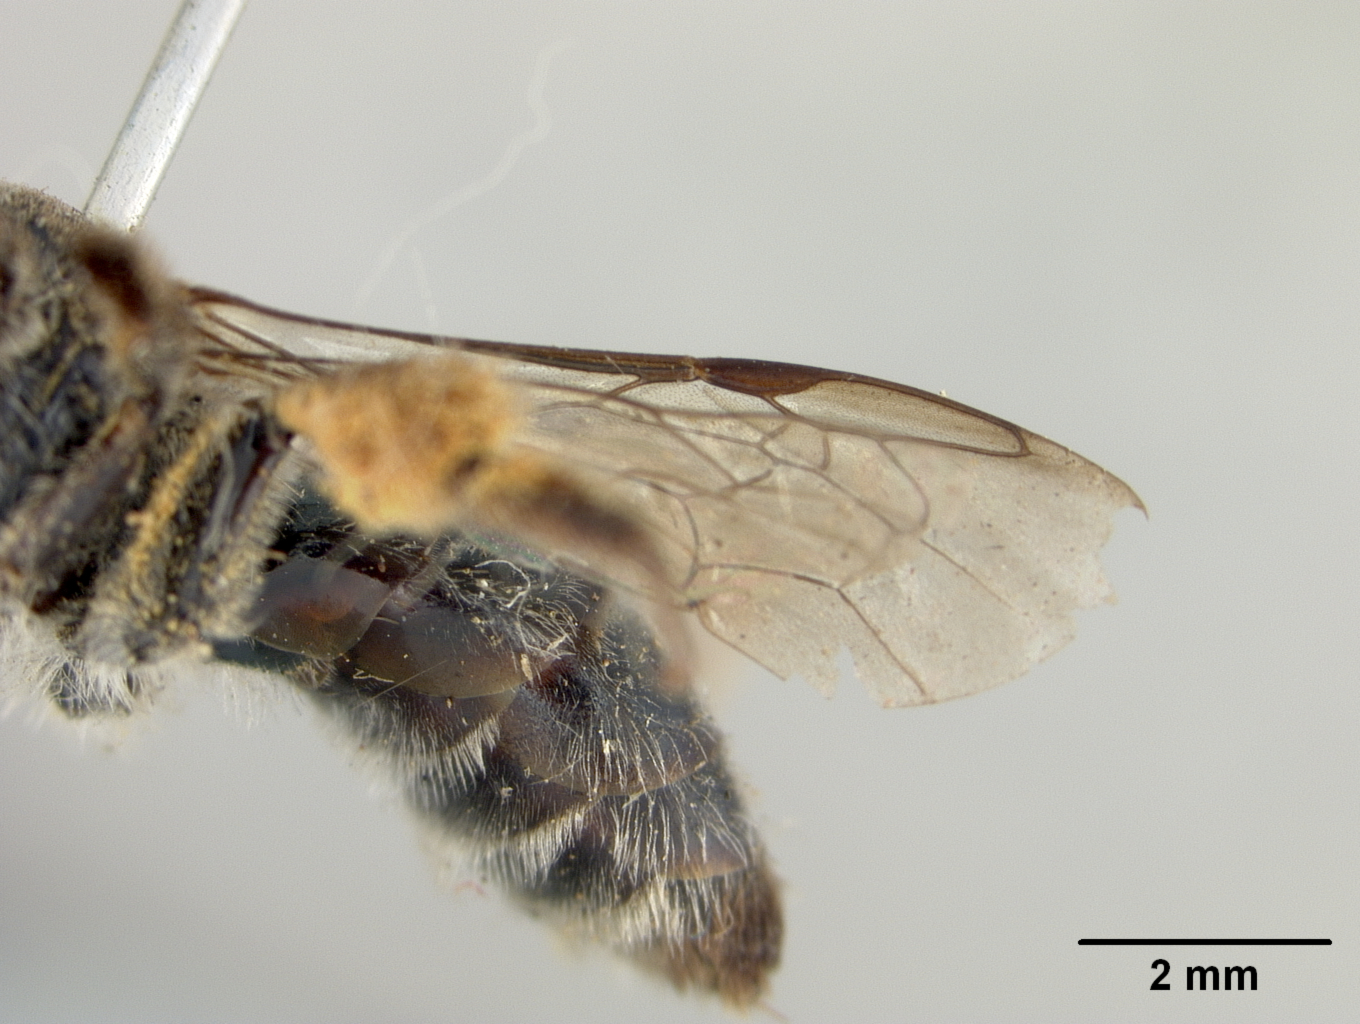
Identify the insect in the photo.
Paracolletes tuberculatus
